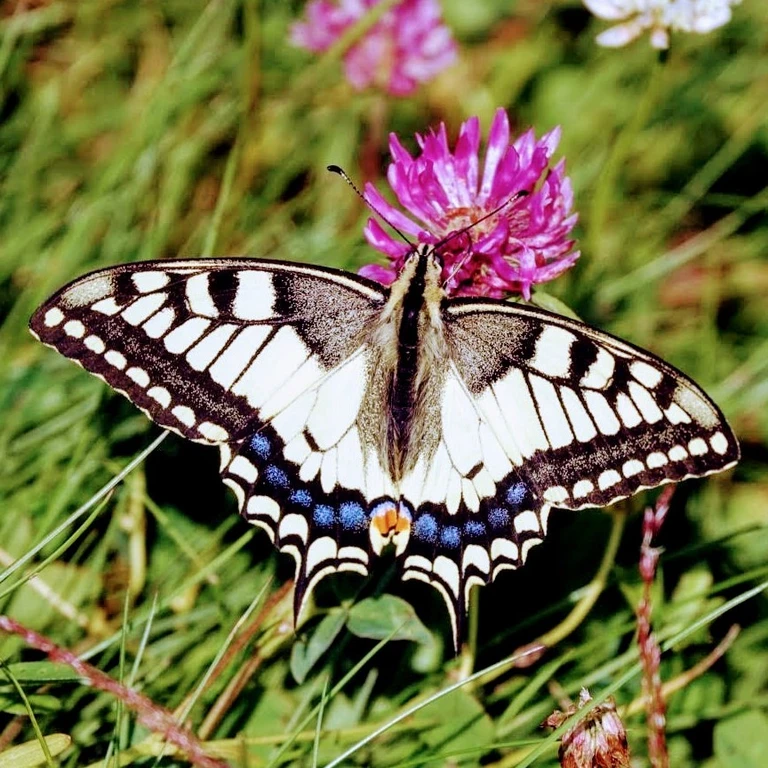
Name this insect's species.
Papilio machaon
